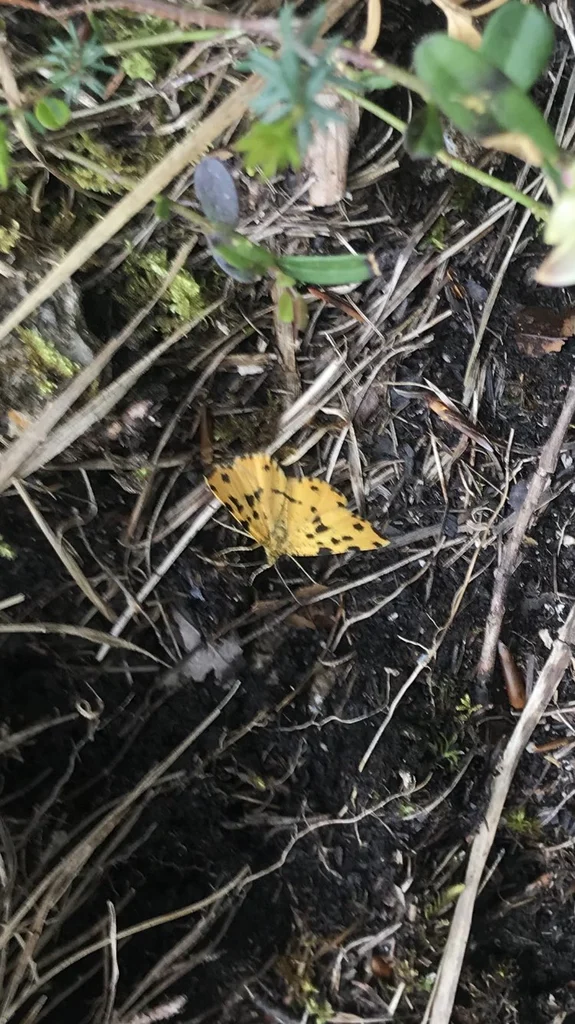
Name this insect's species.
Pseudopanthera macularia
